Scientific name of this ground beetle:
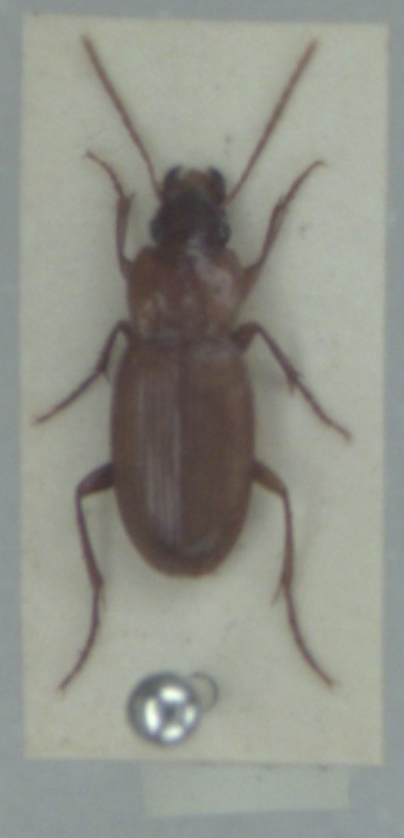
Platyderus depressus
